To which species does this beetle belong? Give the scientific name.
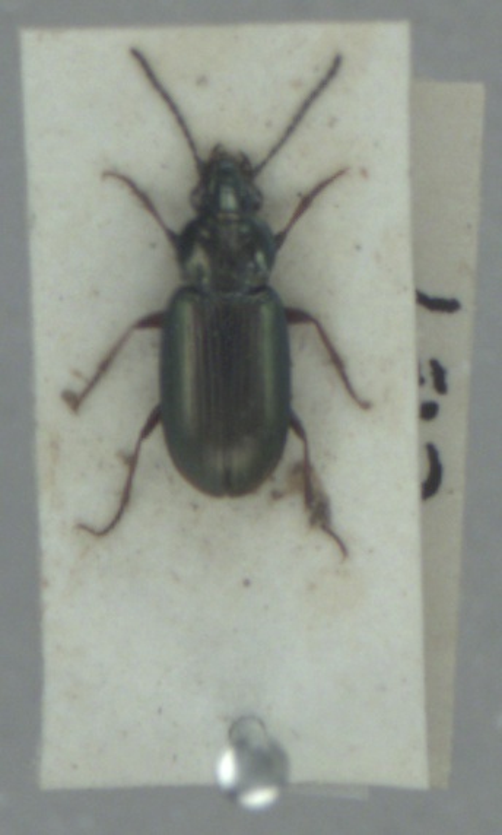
Pogonus chalceus
